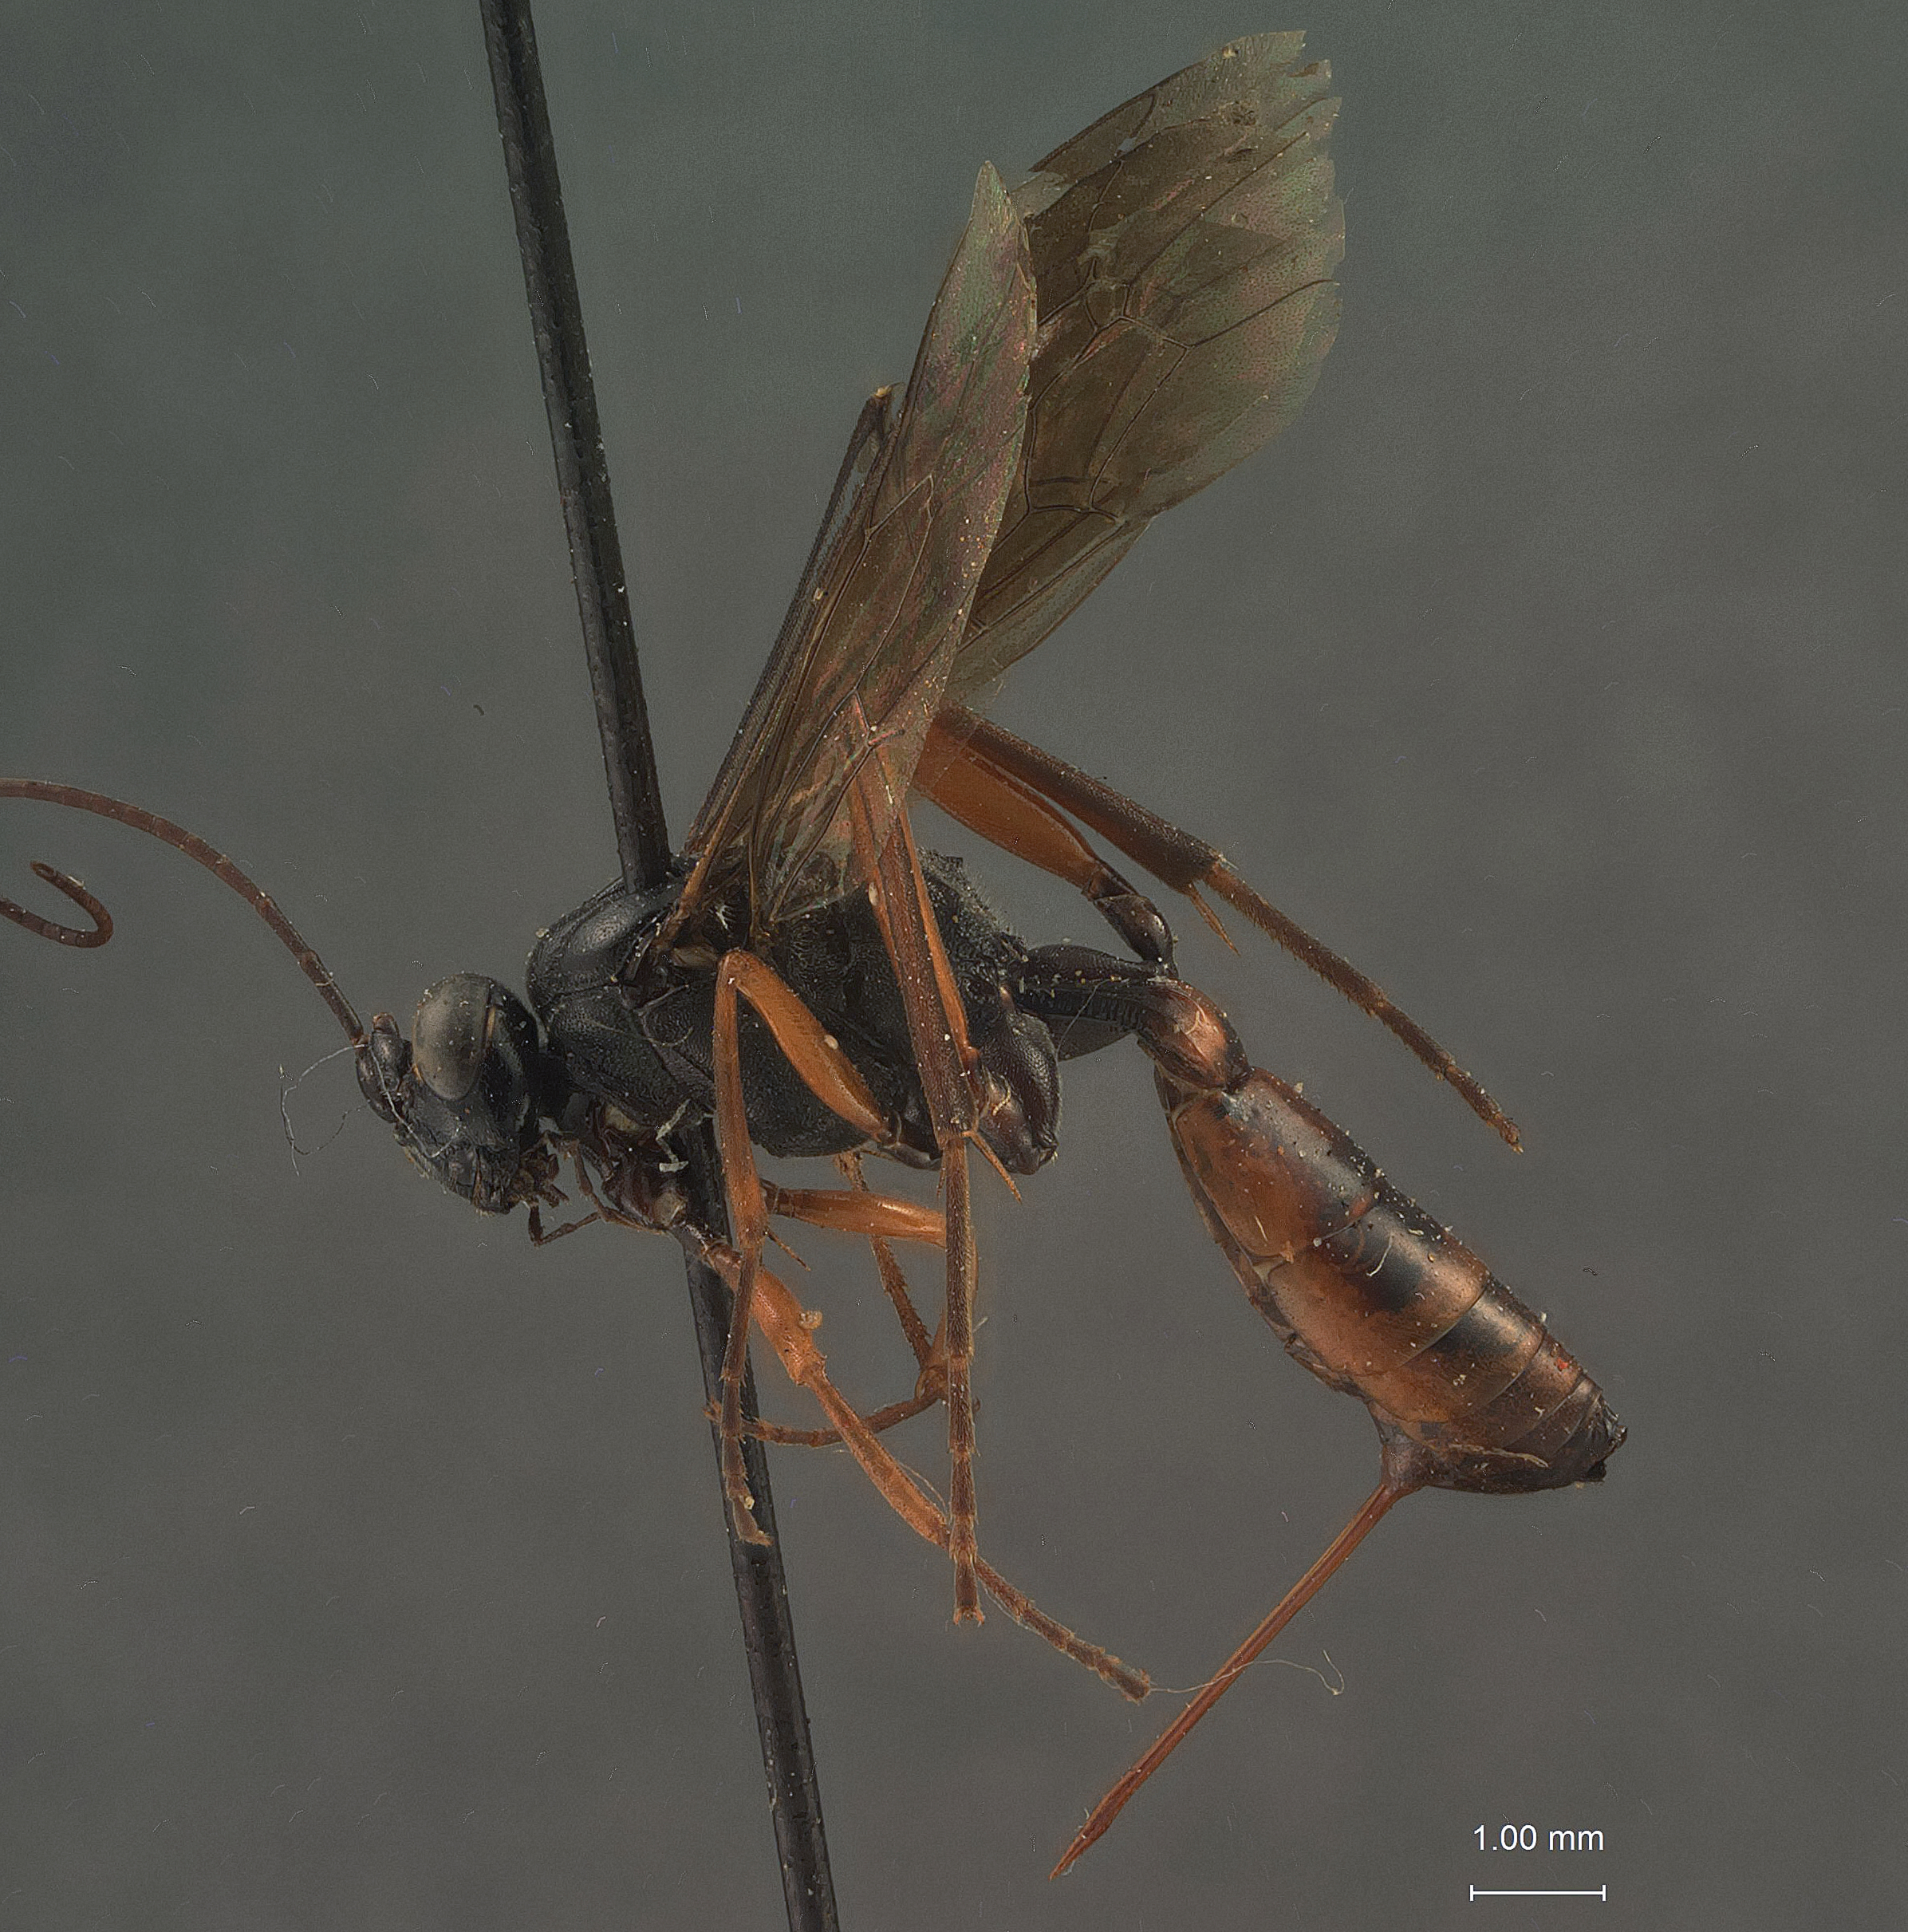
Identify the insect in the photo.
Cryptus dorsicarinatus
